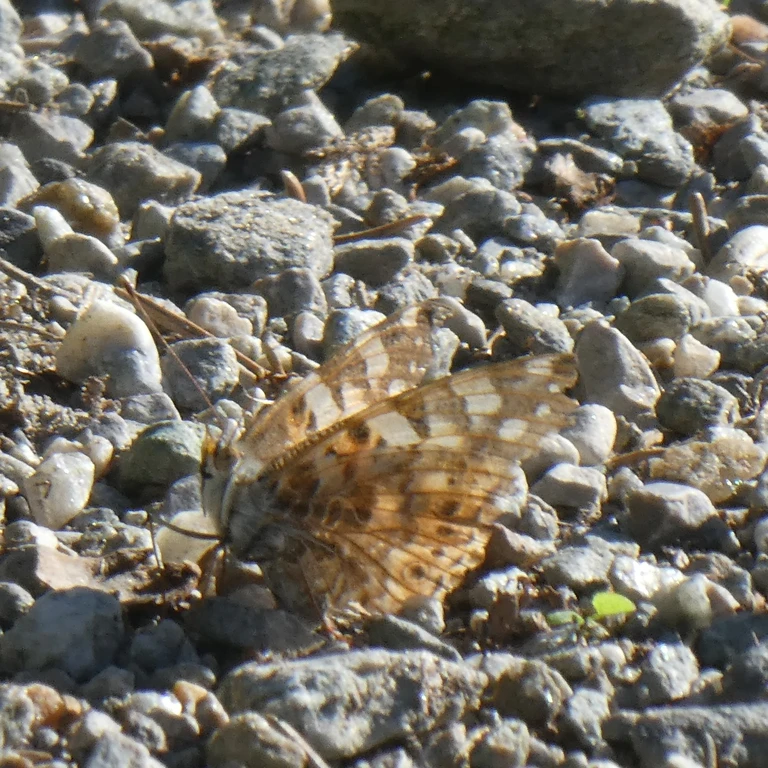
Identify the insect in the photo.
Vanessa cardui
